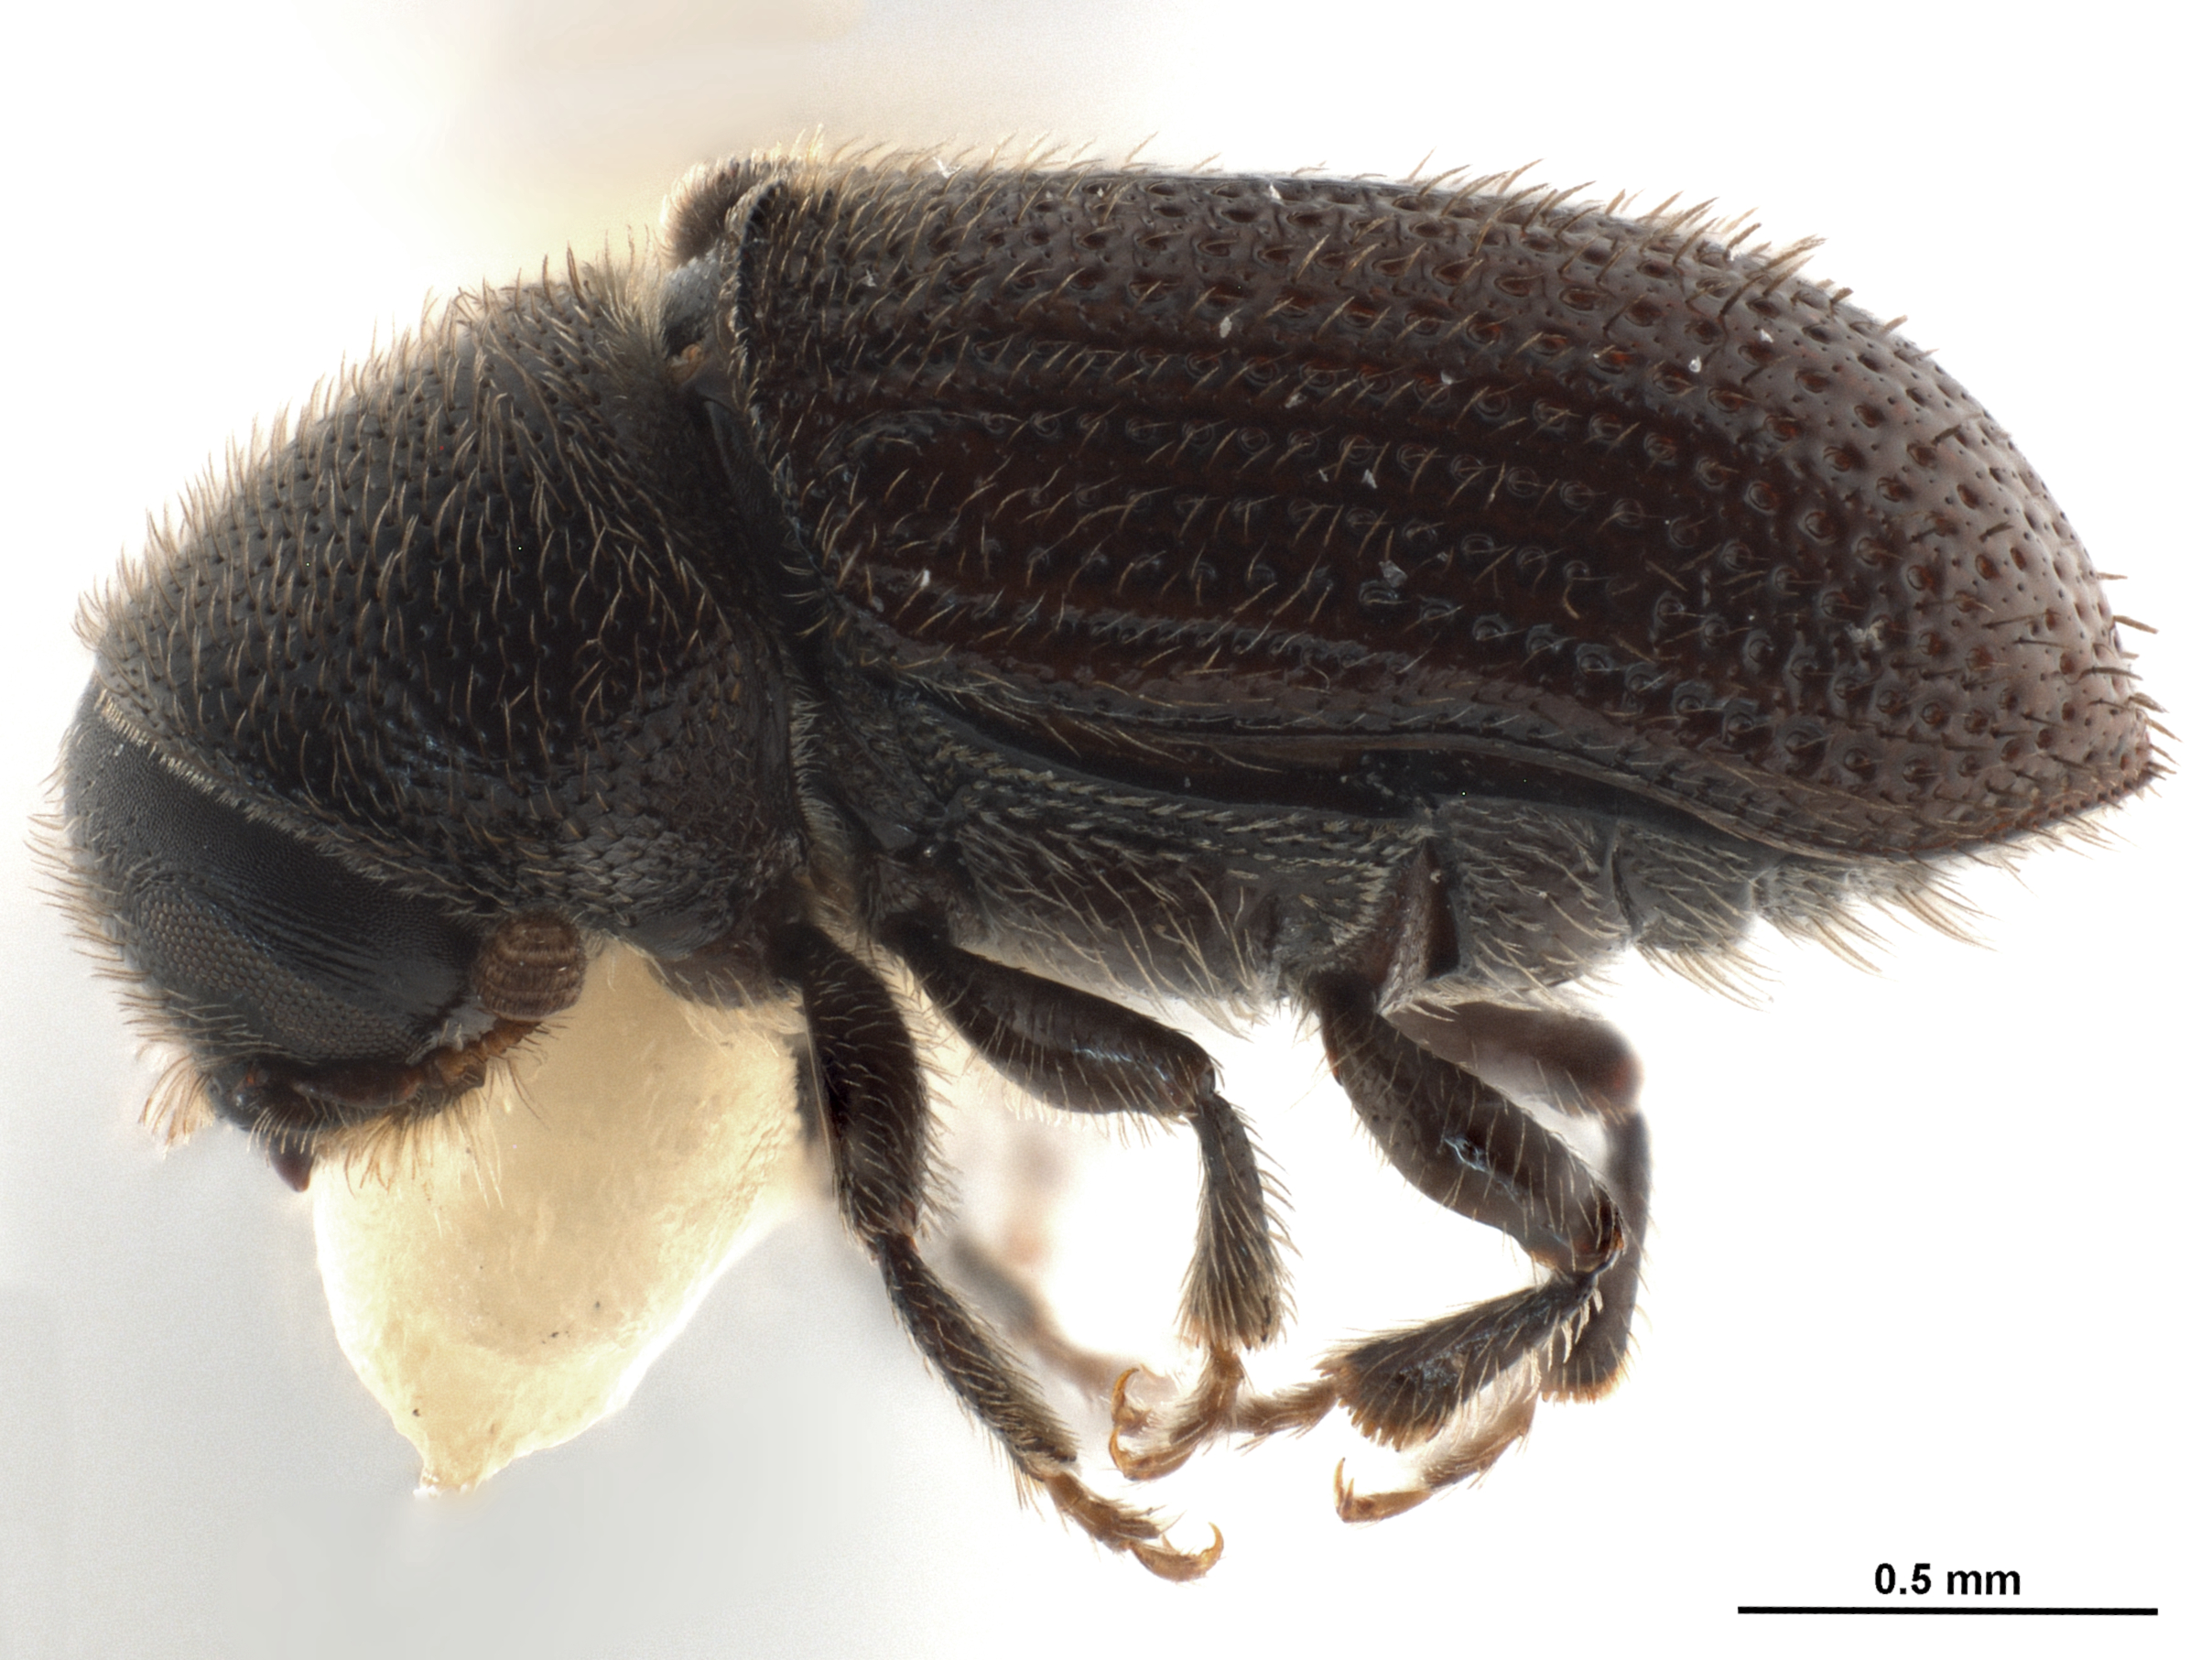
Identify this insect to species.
Carphobius cupressi
